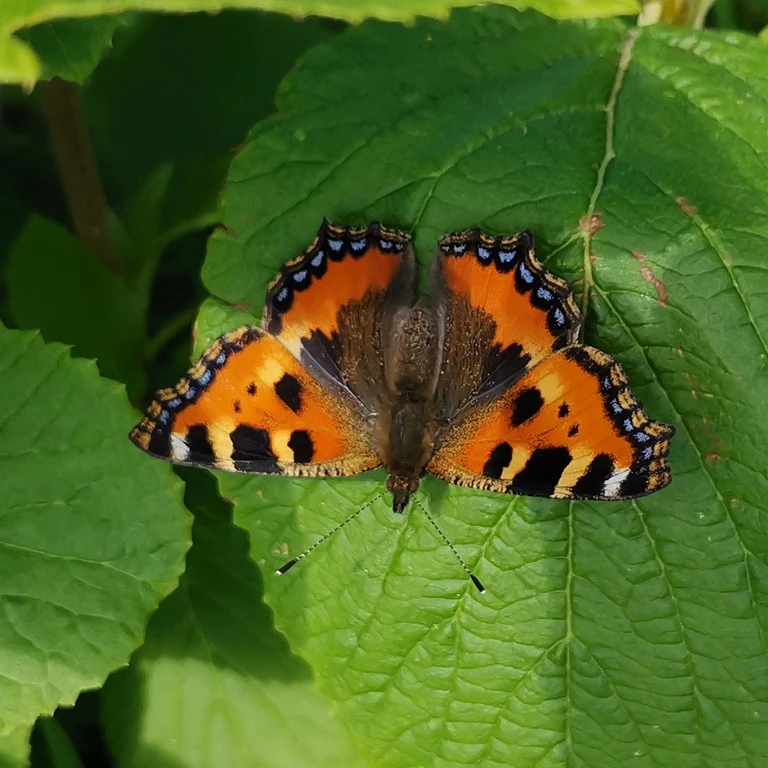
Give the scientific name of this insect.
Aglais urticae
